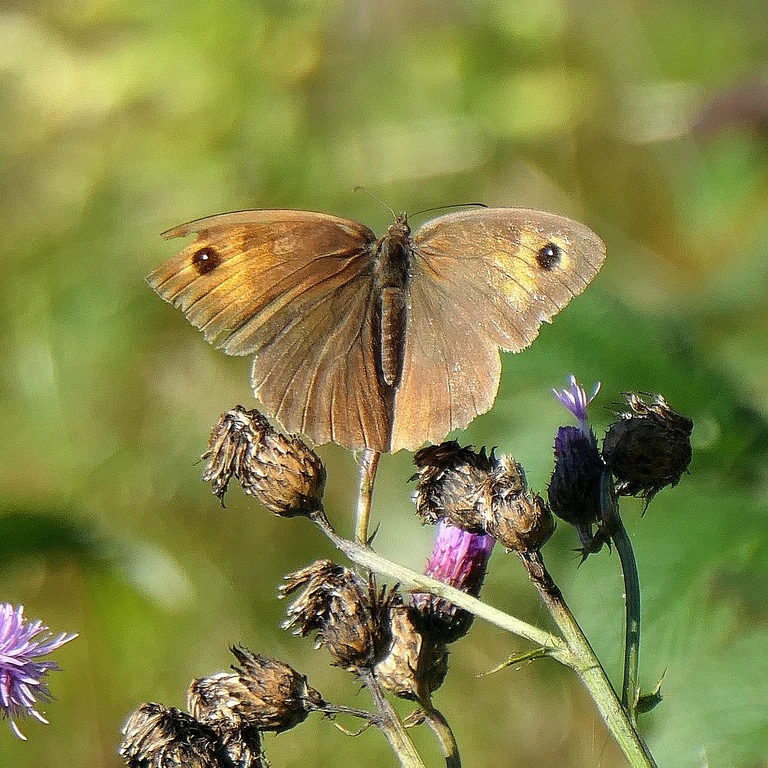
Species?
Maniola jurtina
